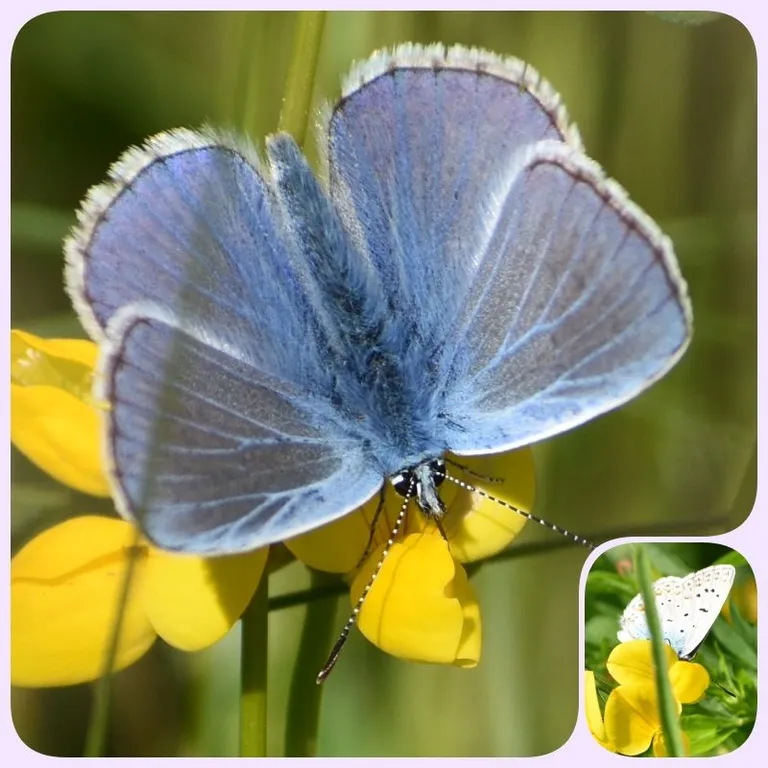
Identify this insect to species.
Polyommatus icarus
